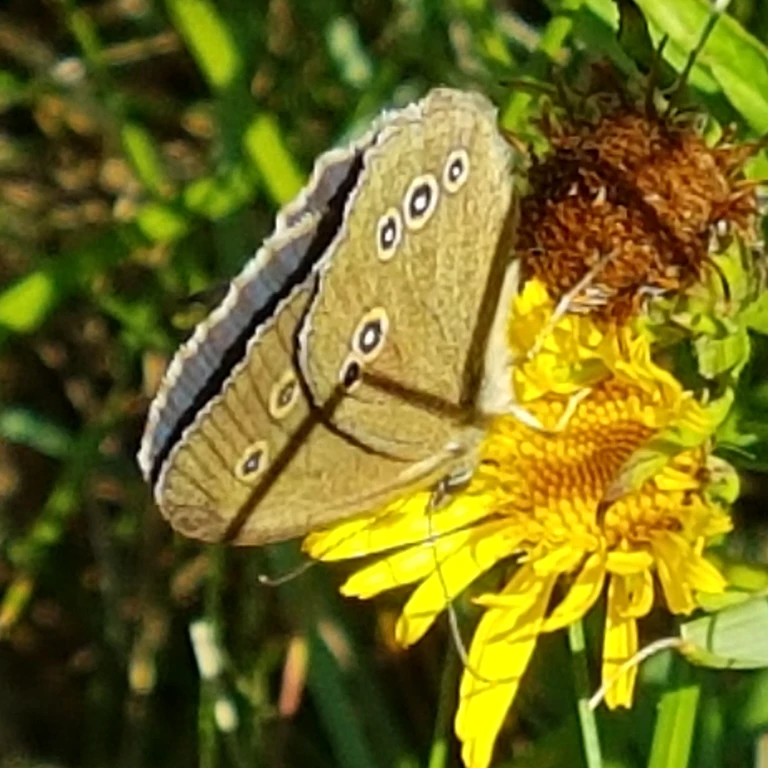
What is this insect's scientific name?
Aphantopus hyperantus
